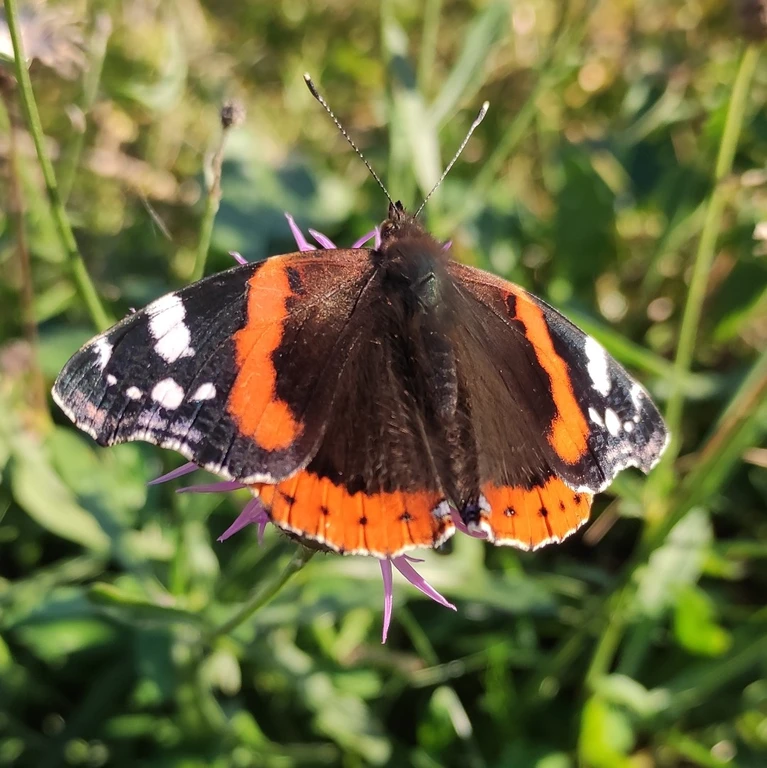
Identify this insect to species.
Vanessa atalanta
